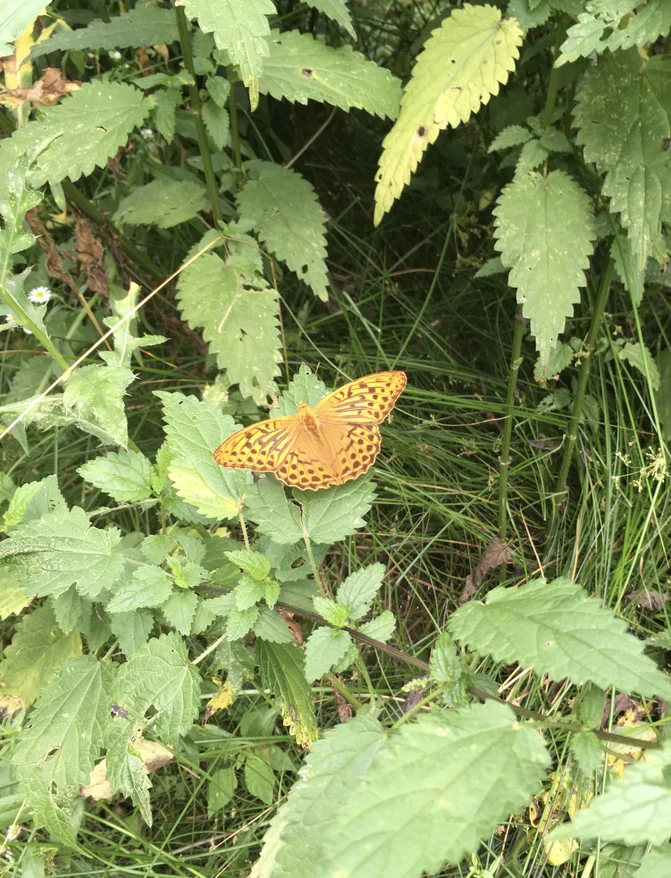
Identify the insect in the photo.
Argynnis paphia
